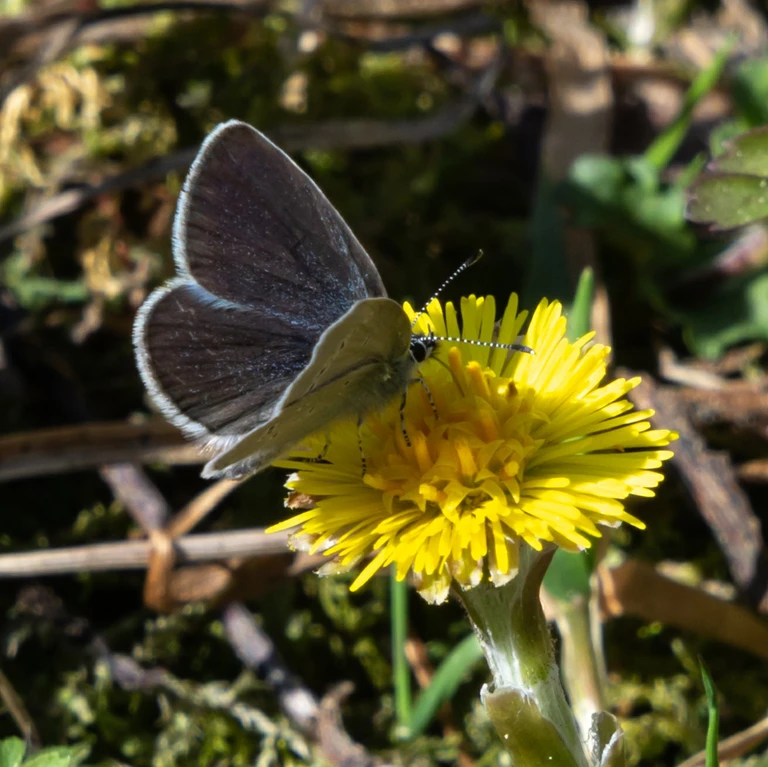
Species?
Cupido minimus
